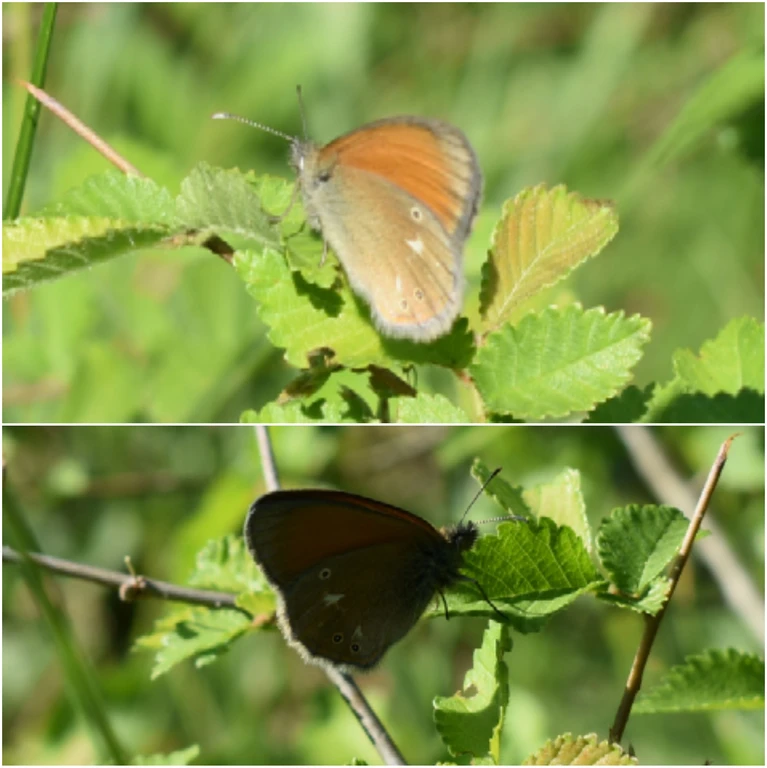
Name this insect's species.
Coenonympha glycerion (also Coenonympha iphis)
